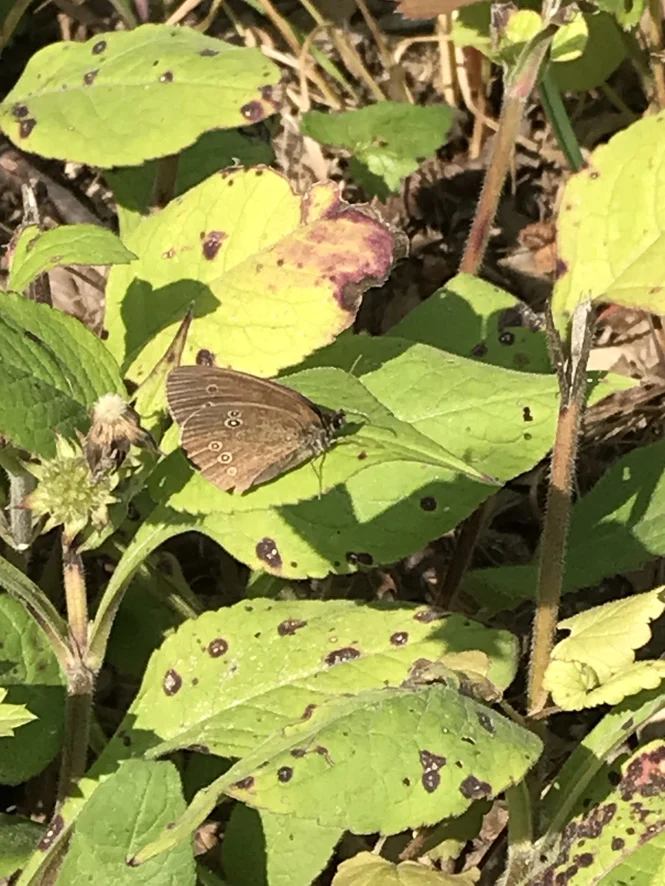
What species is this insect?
Aphantopus hyperantus
